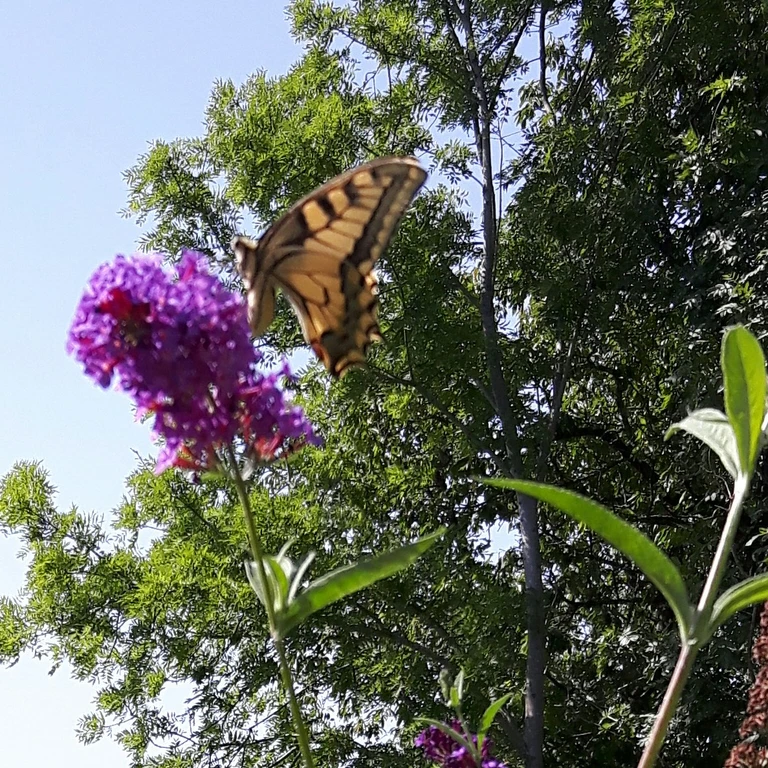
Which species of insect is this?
Papilio machaon
